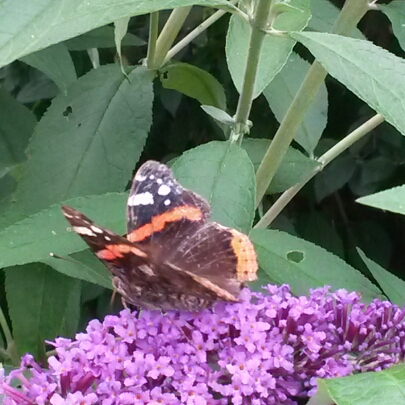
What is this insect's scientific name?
Vanessa atalanta
